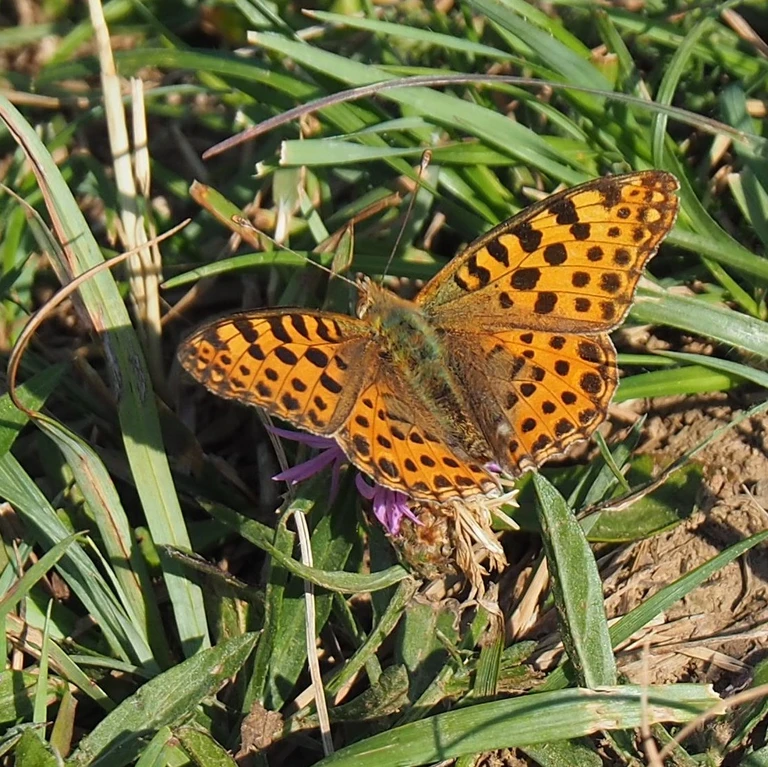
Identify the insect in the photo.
Issoria lathonia
